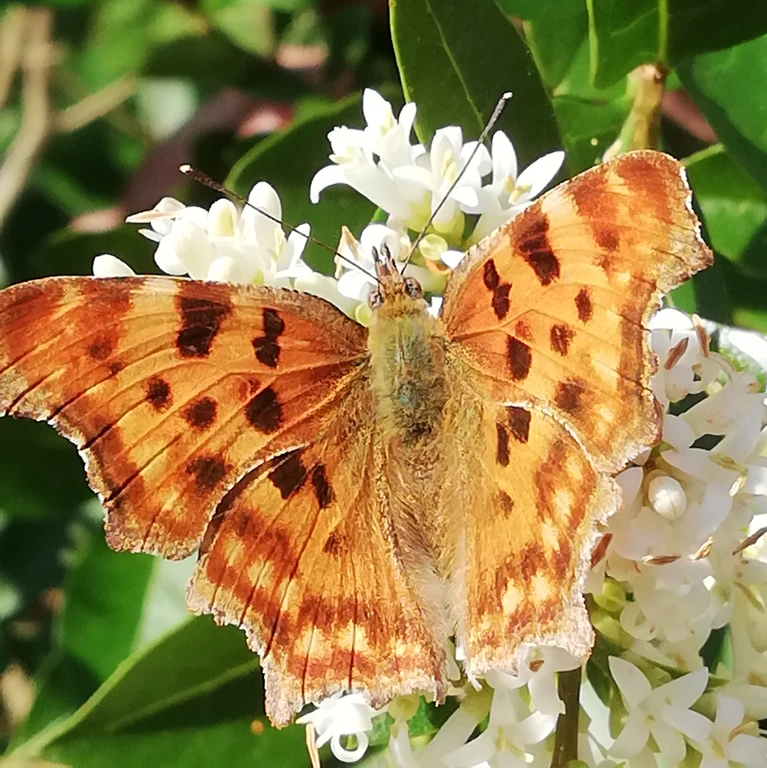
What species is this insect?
Polygonia c-album
